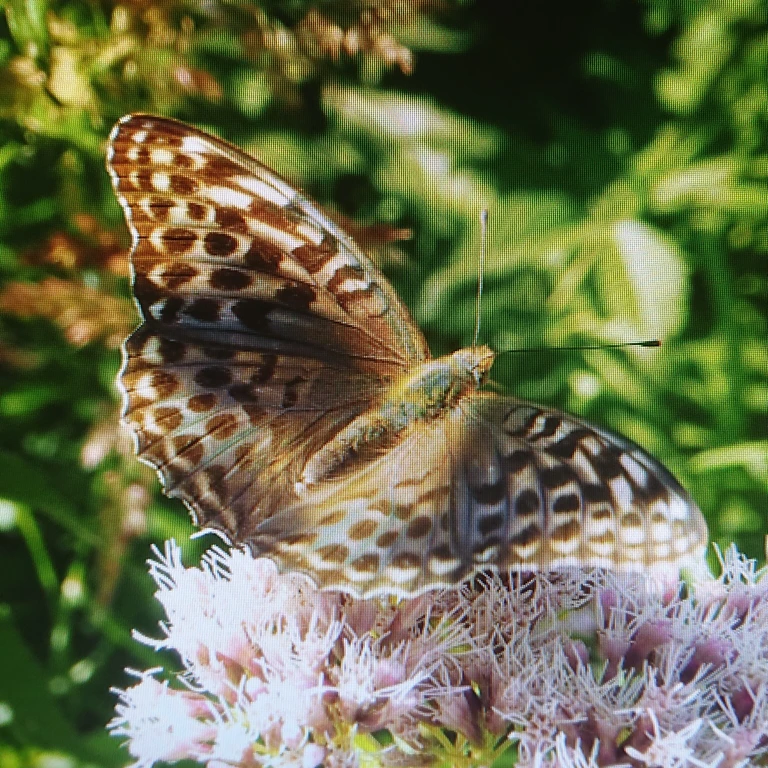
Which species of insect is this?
Argynnis paphia
